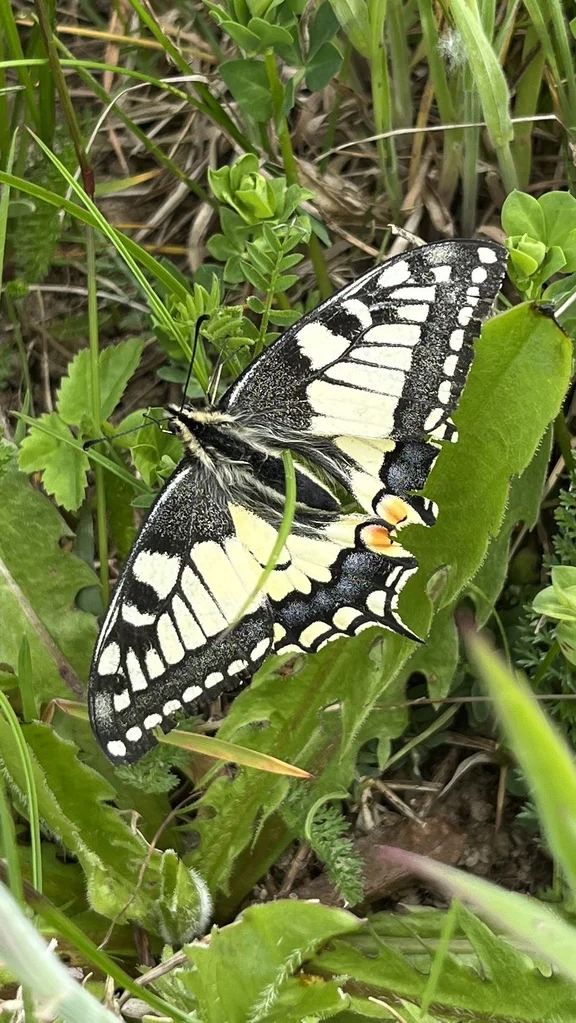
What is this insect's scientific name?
Papilio machaon
